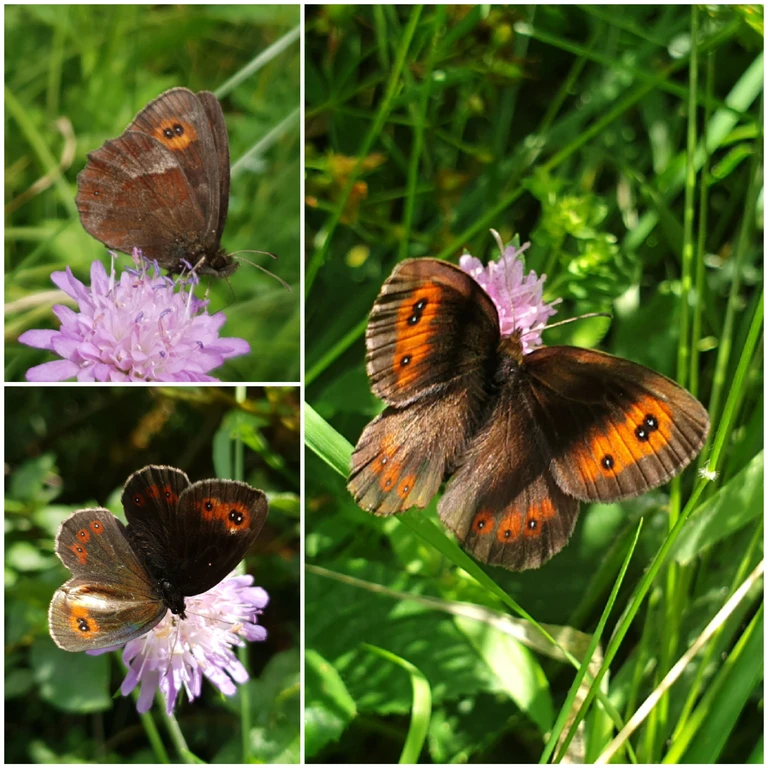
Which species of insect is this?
Erebia aethiops
